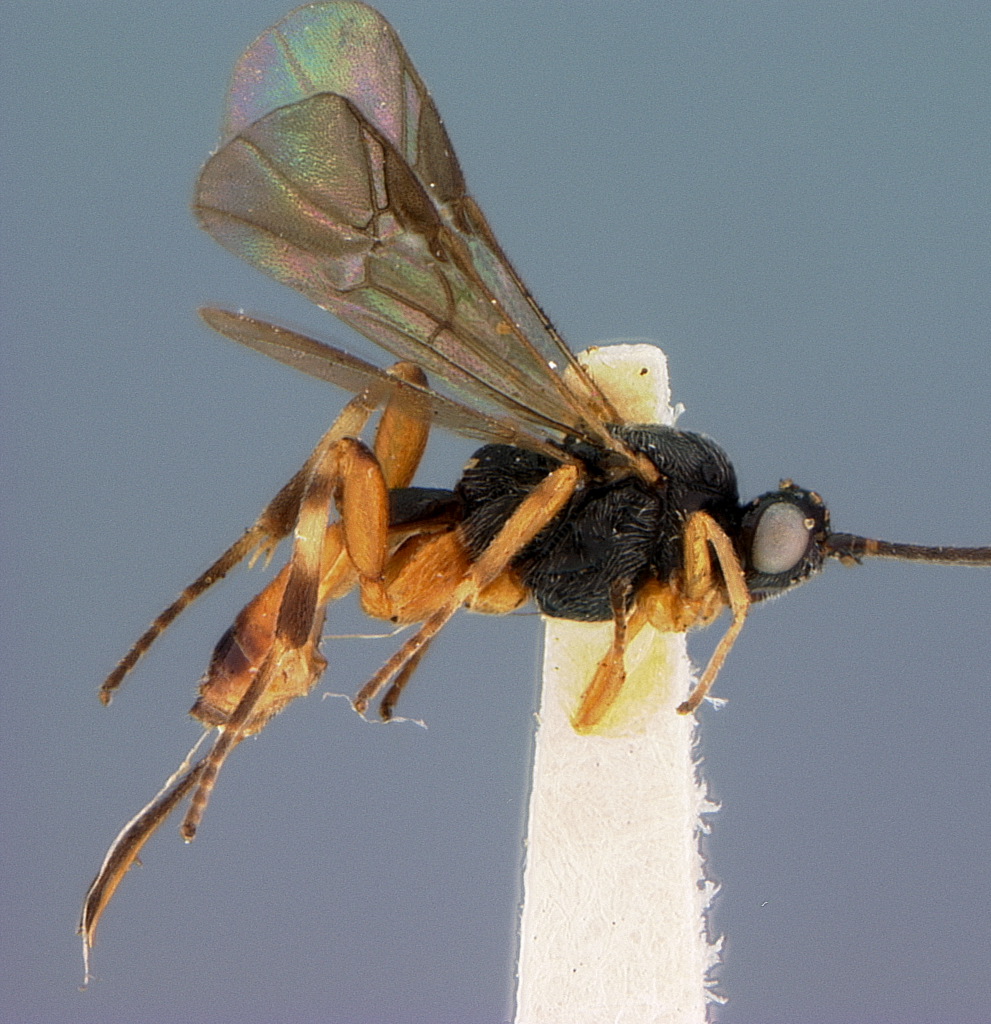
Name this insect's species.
Bassus brevicauda
